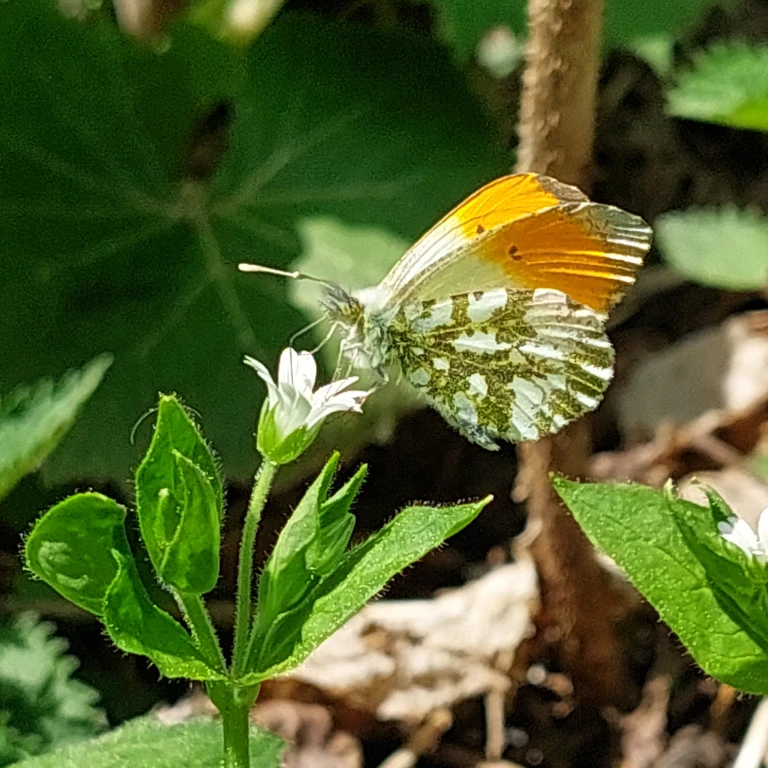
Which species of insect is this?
Anthocharis cardamines
